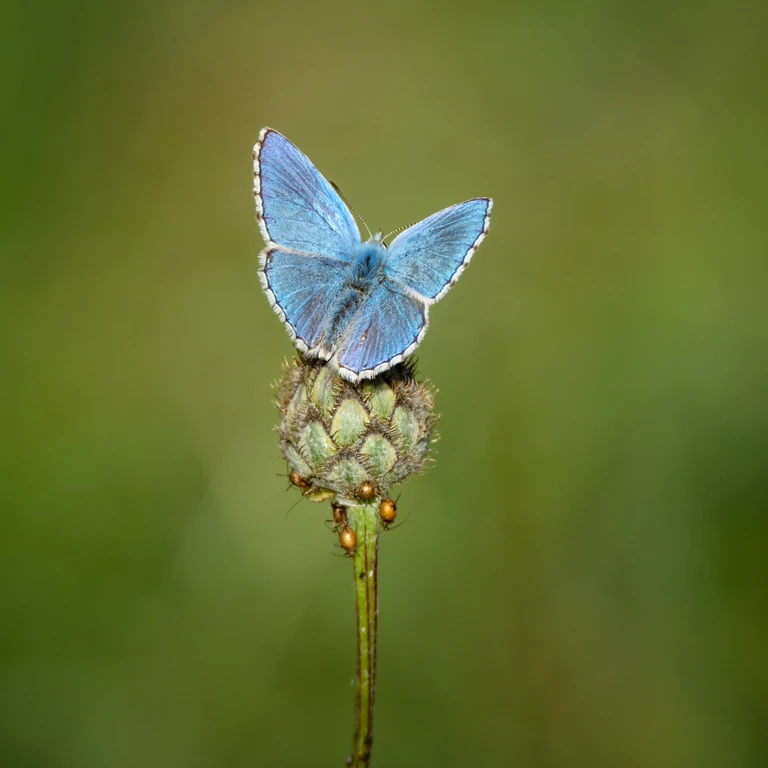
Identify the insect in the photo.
Lysandra bellargus
